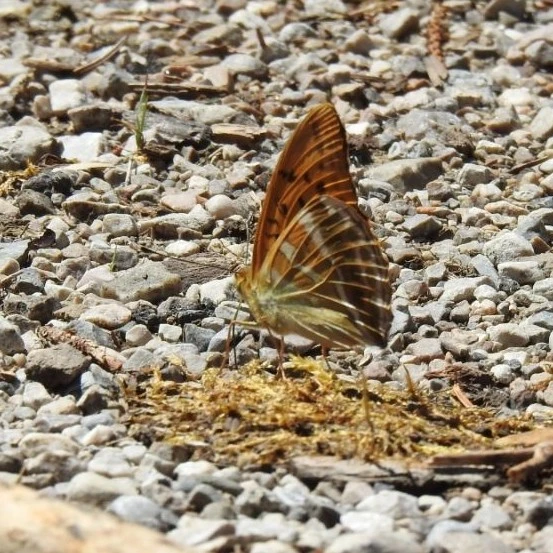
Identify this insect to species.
Argynnis paphia
